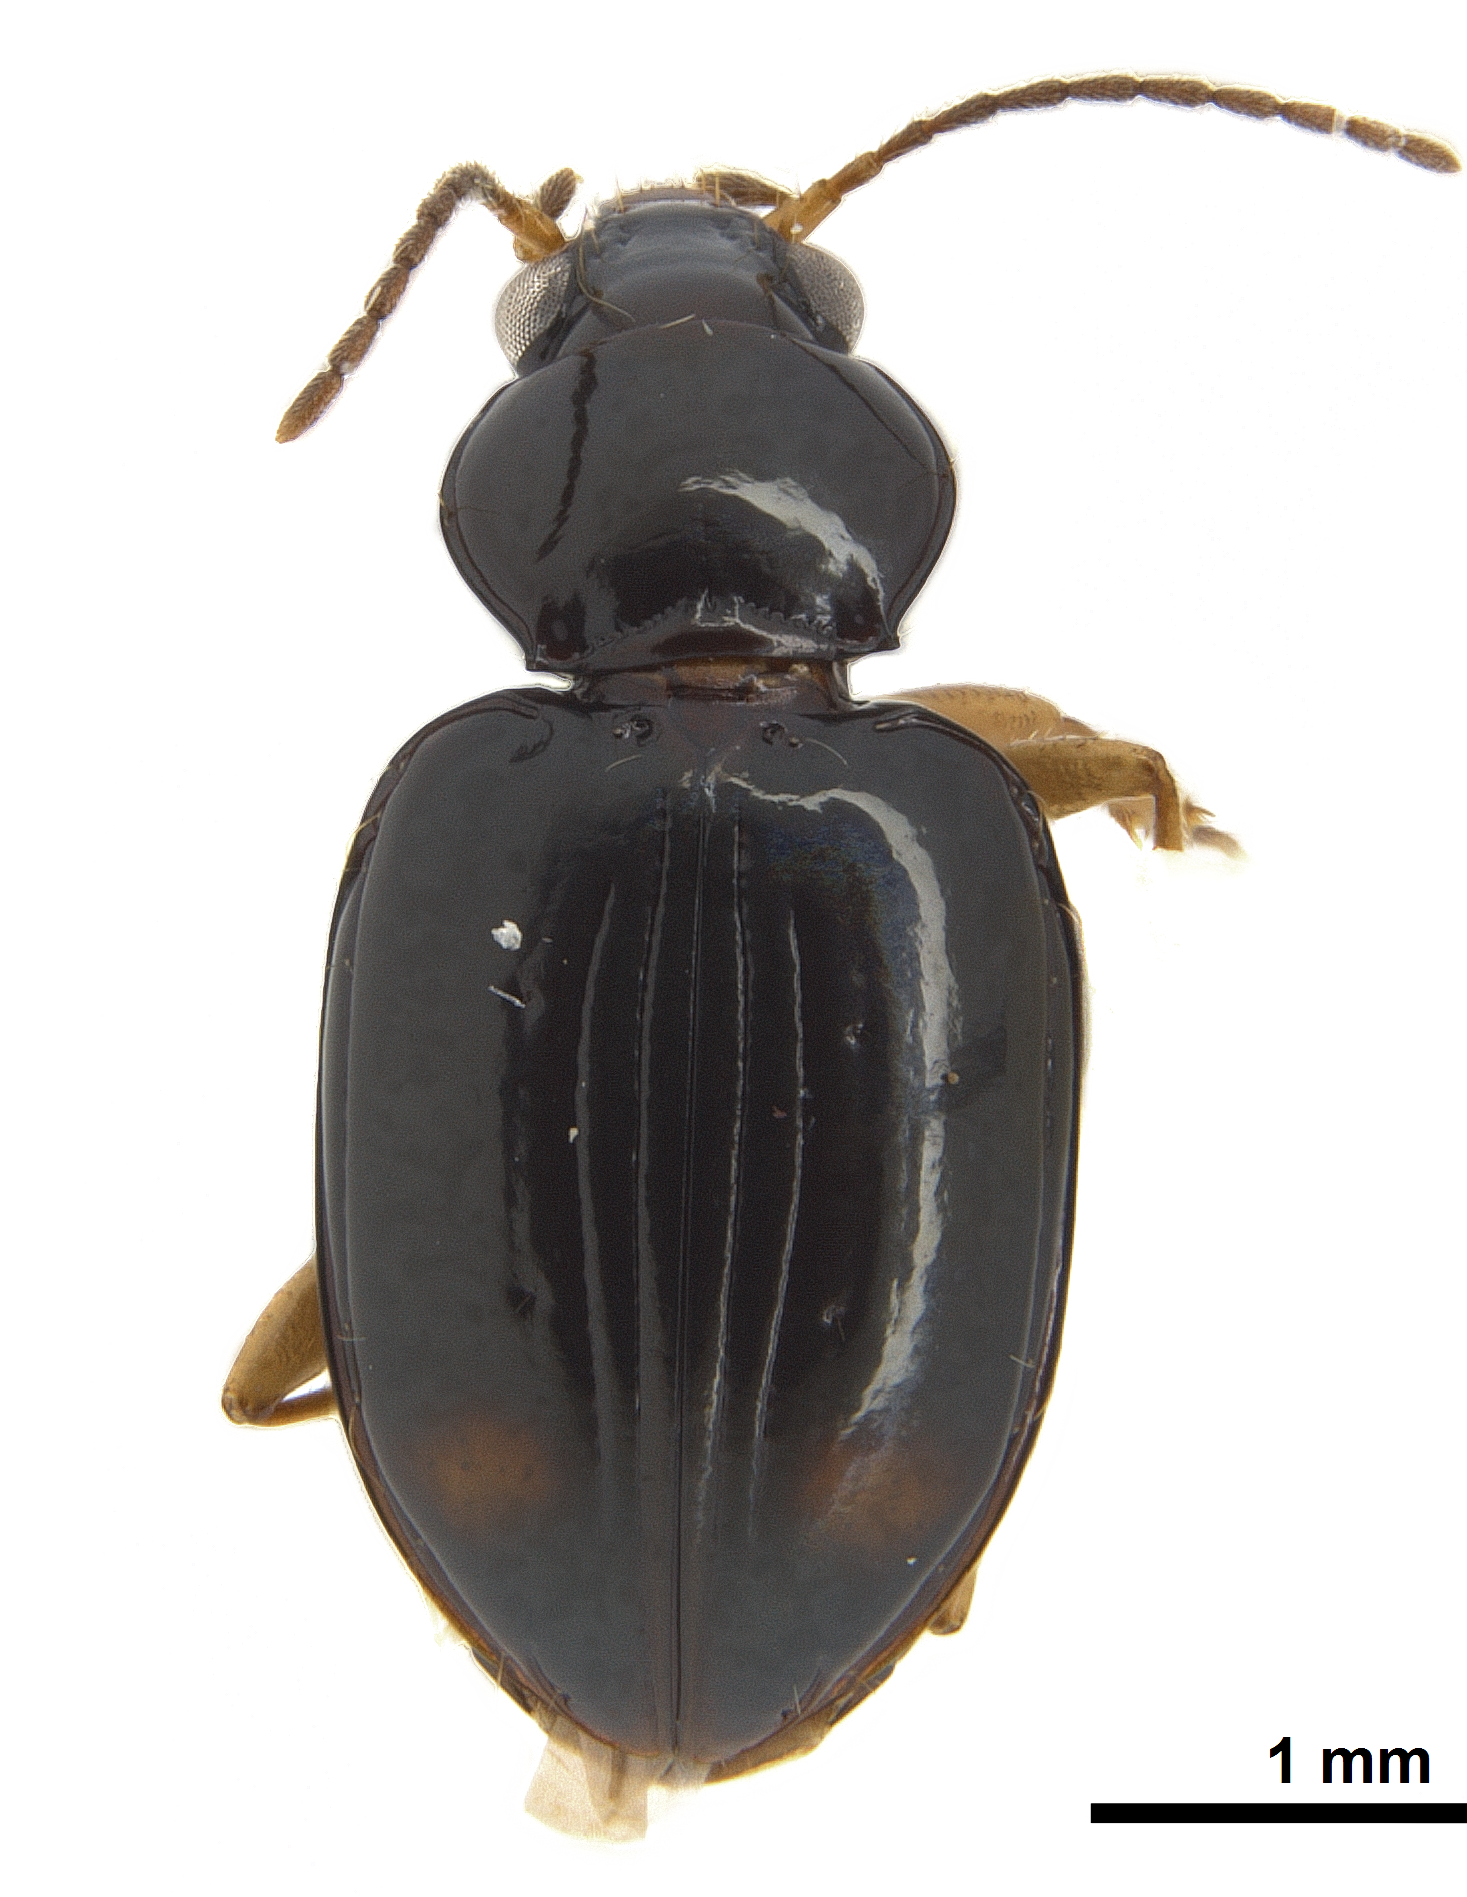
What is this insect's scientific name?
Elaphropus polita (also Tachyura politus)
